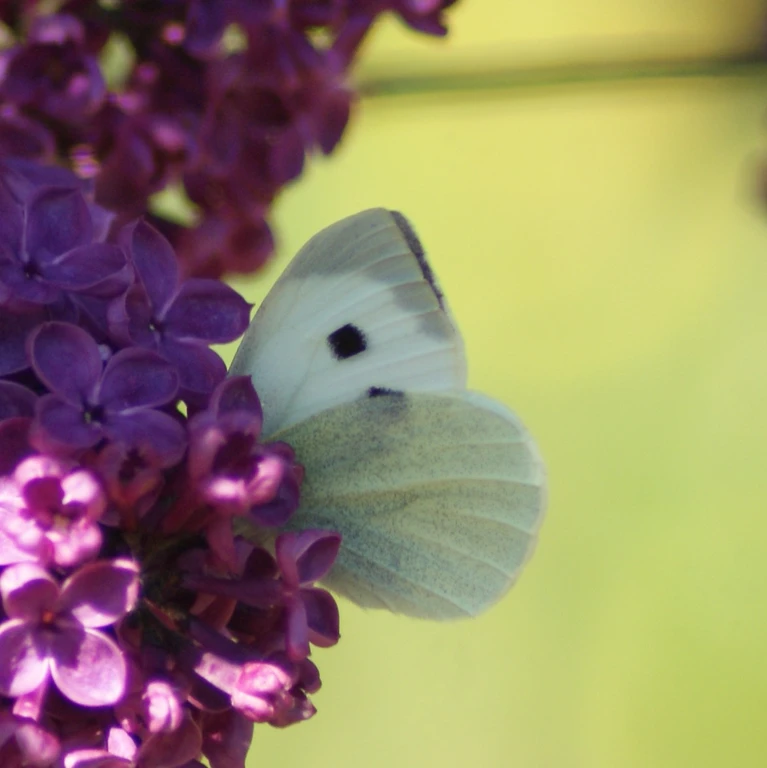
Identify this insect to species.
Pieris brassicae
